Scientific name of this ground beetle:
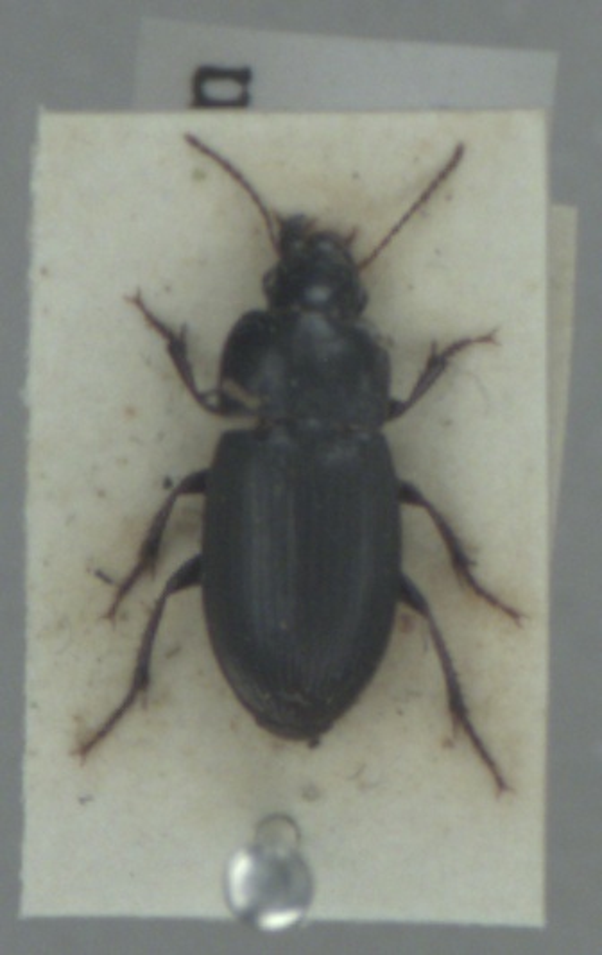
Harpalus anxius
